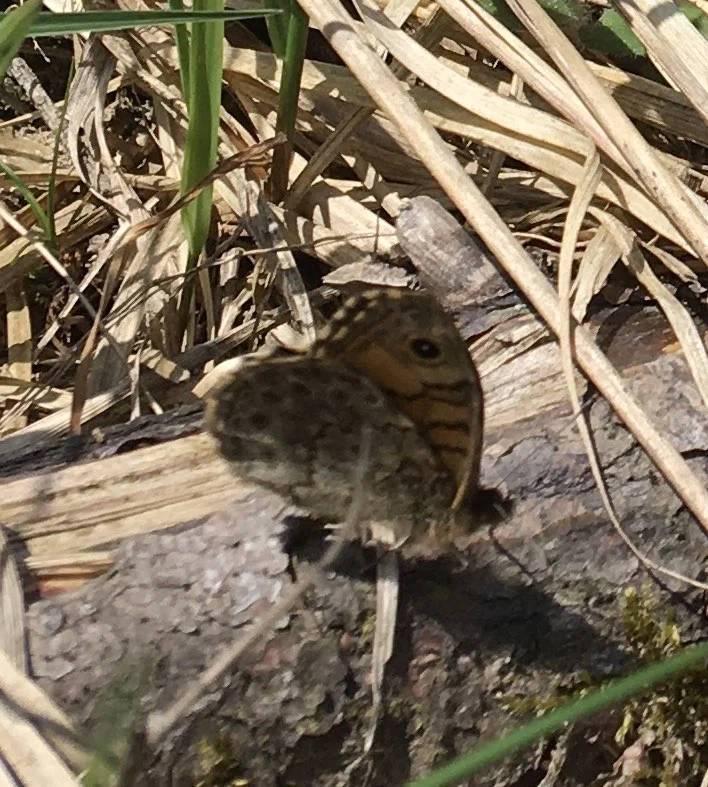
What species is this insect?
Lasiommata megera (also Pararge megera)
